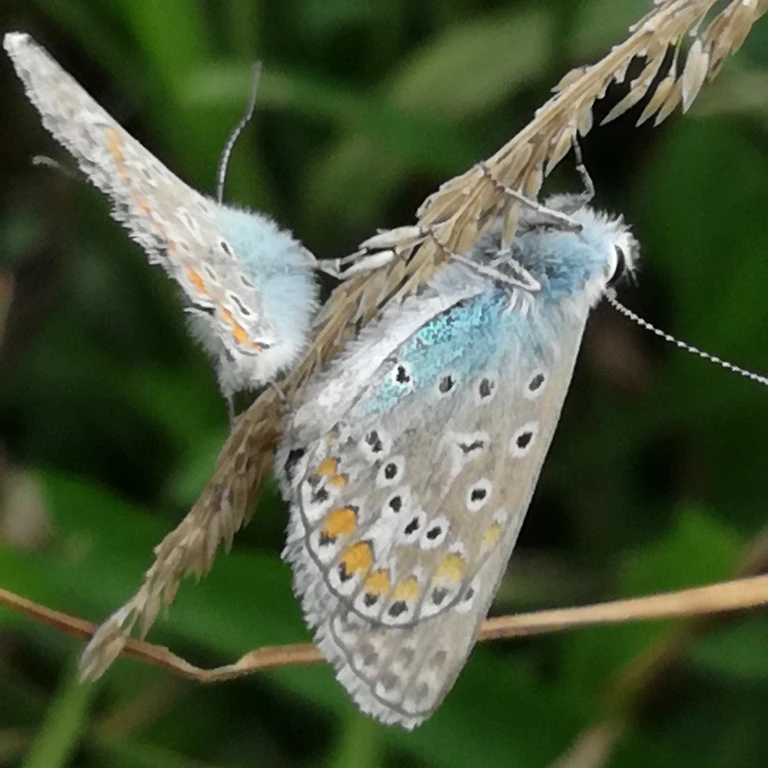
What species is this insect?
Polyommatus icarus
